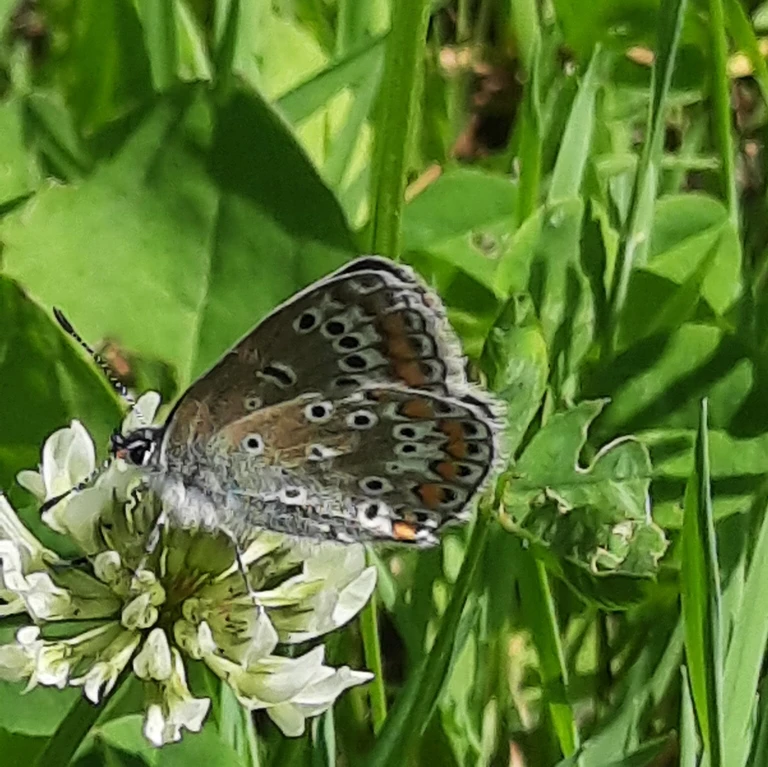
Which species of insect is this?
Polyommatus icarus
